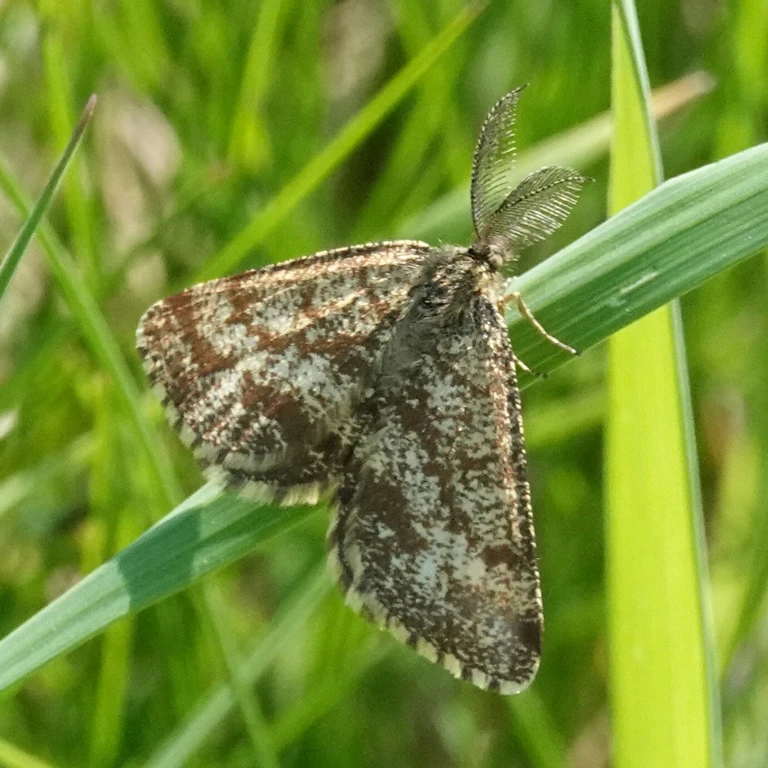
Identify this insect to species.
Ematurga atomaria
